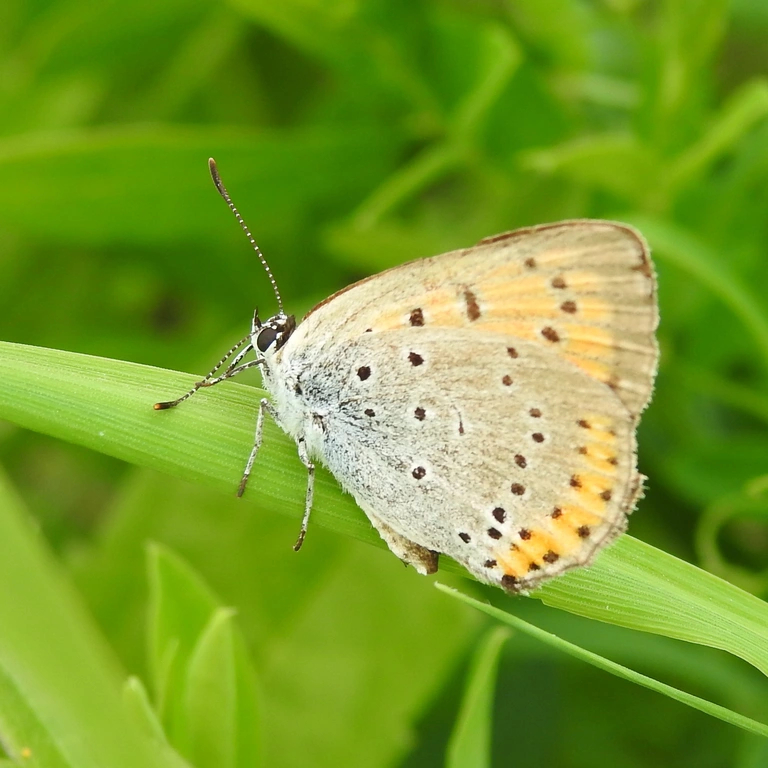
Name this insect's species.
Lycaena dispar
